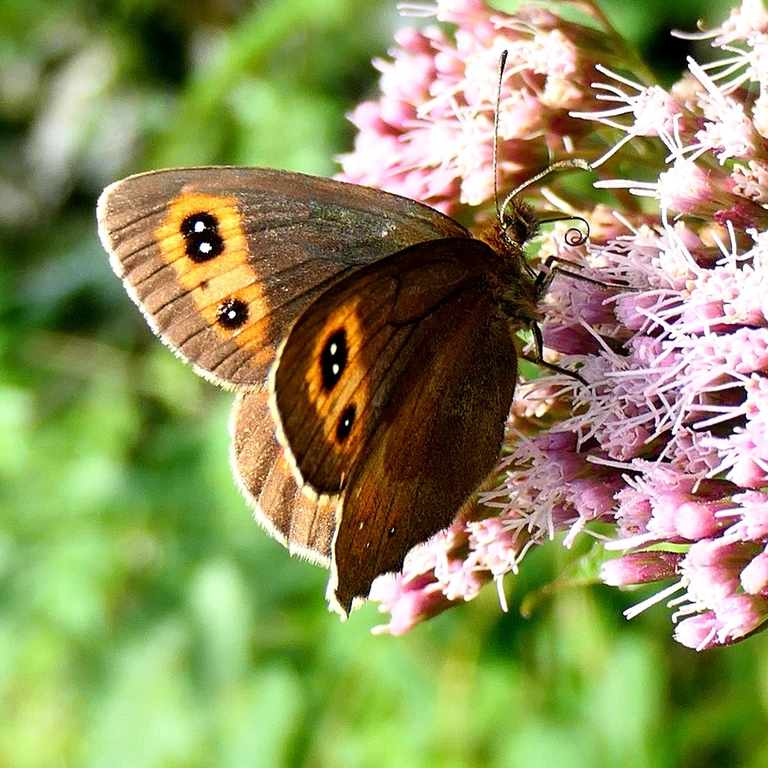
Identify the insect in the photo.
Erebia aethiops
